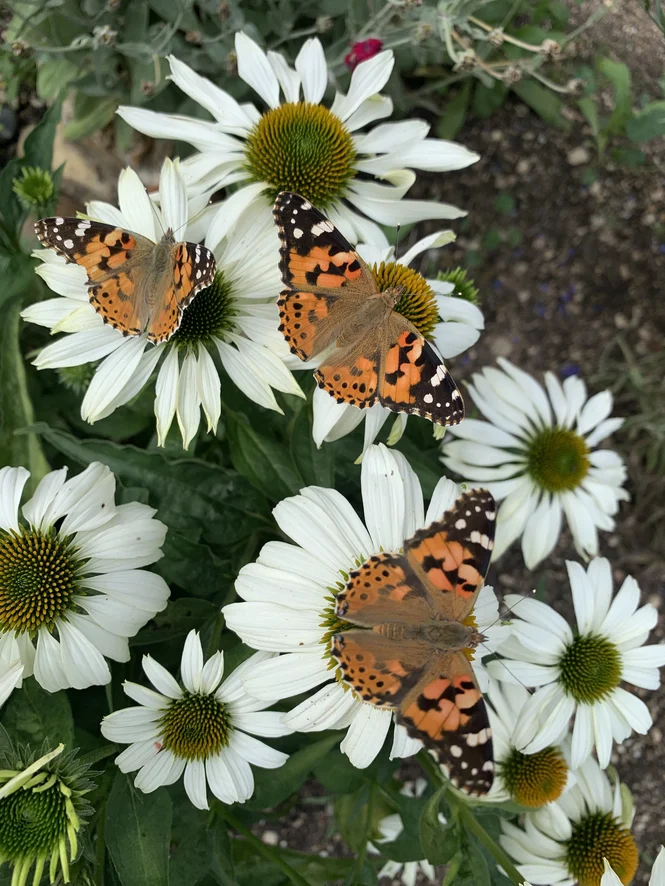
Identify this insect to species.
Vanessa cardui
